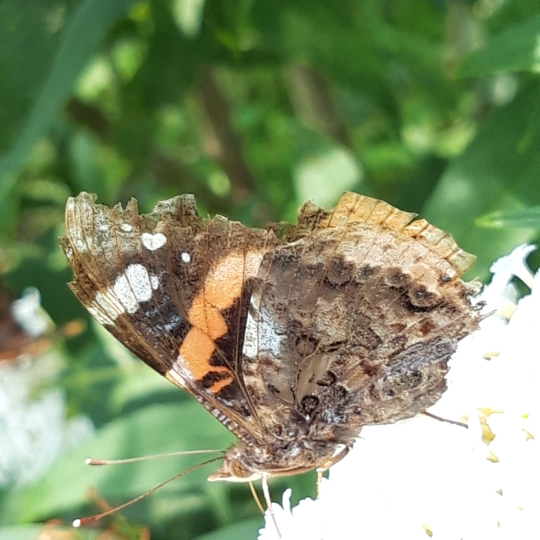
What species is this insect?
Vanessa atalanta
